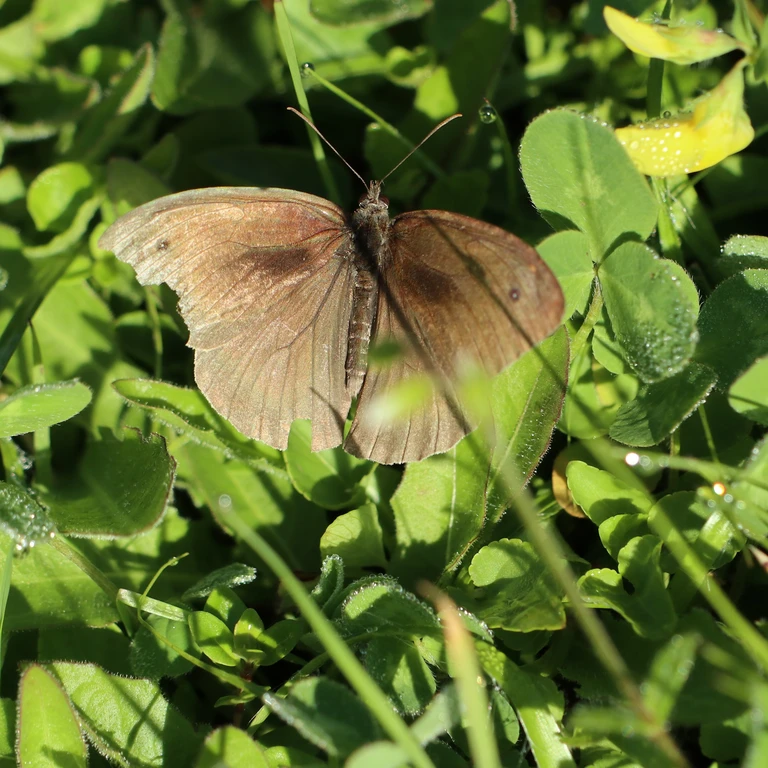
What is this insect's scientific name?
Maniola jurtina
